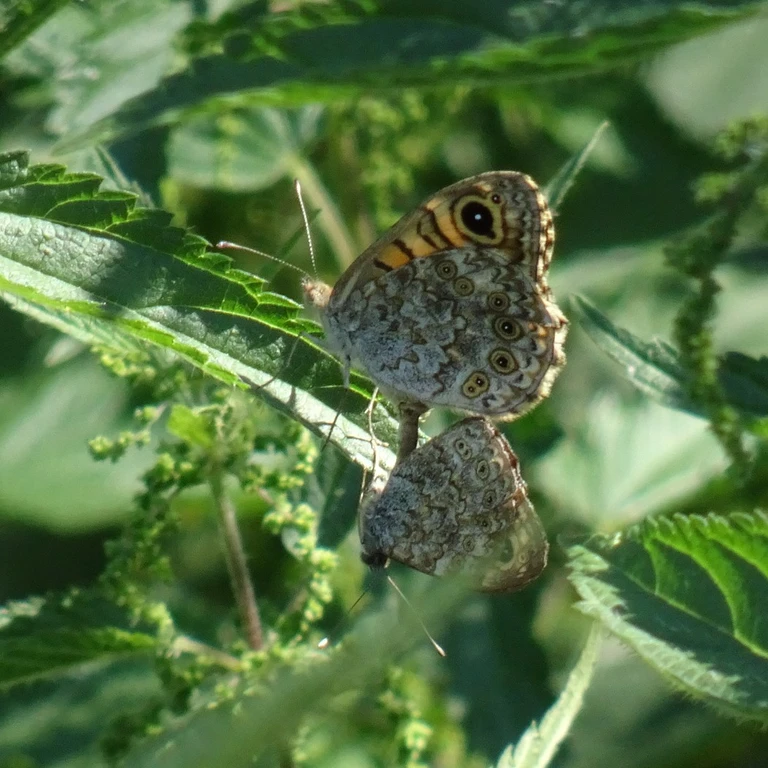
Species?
Lasiommata megera (also Pararge megera)
